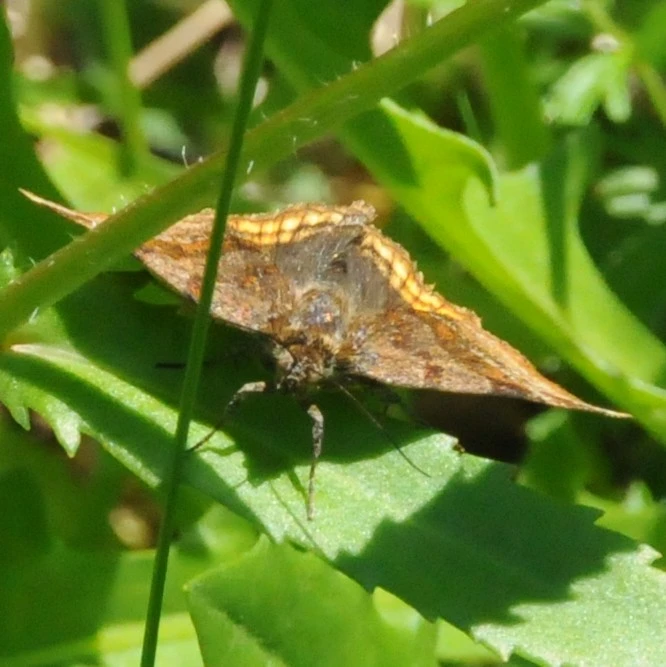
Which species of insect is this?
Euclidia glyphica
